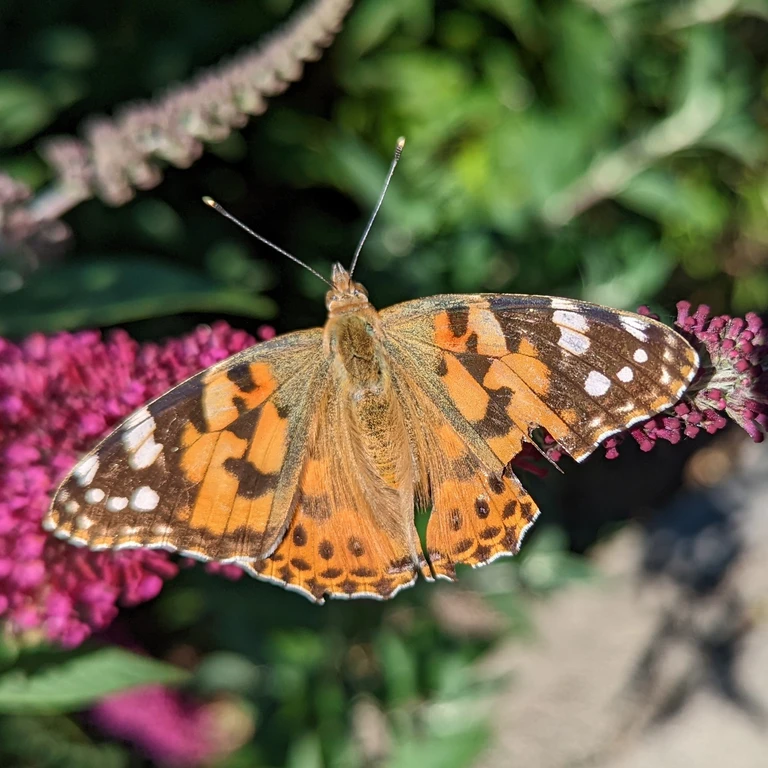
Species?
Vanessa cardui
